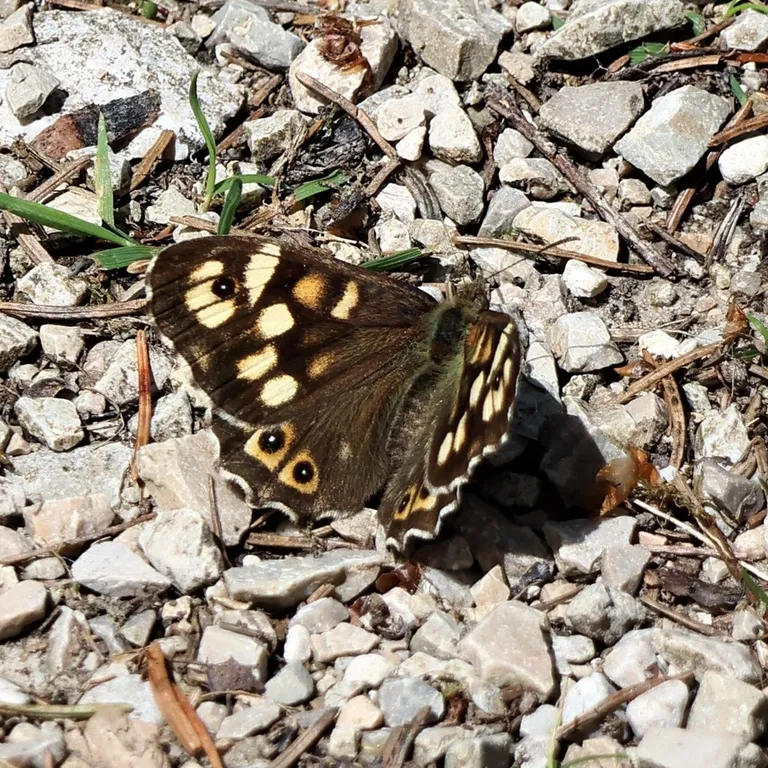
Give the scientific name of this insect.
Pararge aegeria
